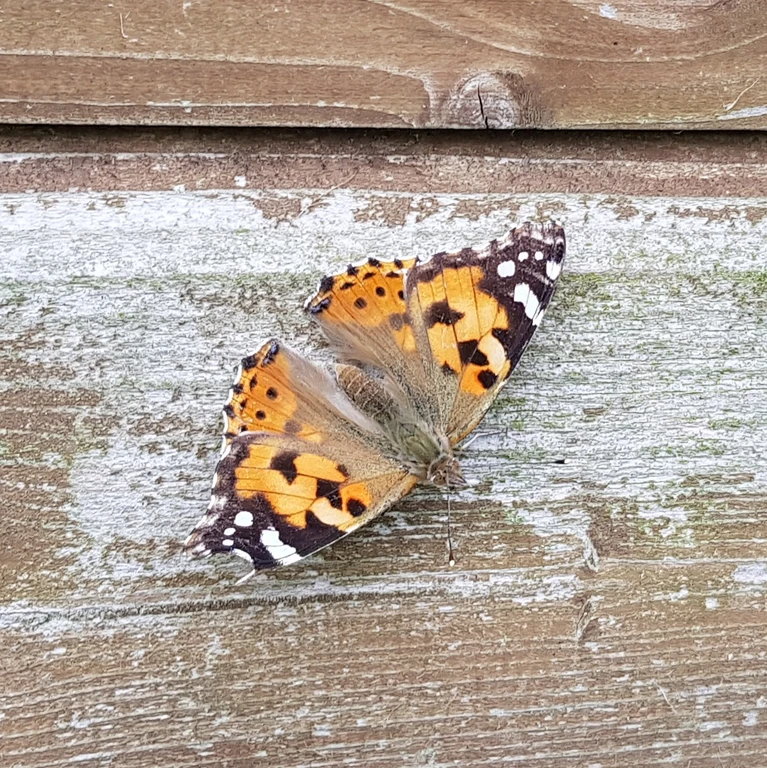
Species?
Vanessa cardui
